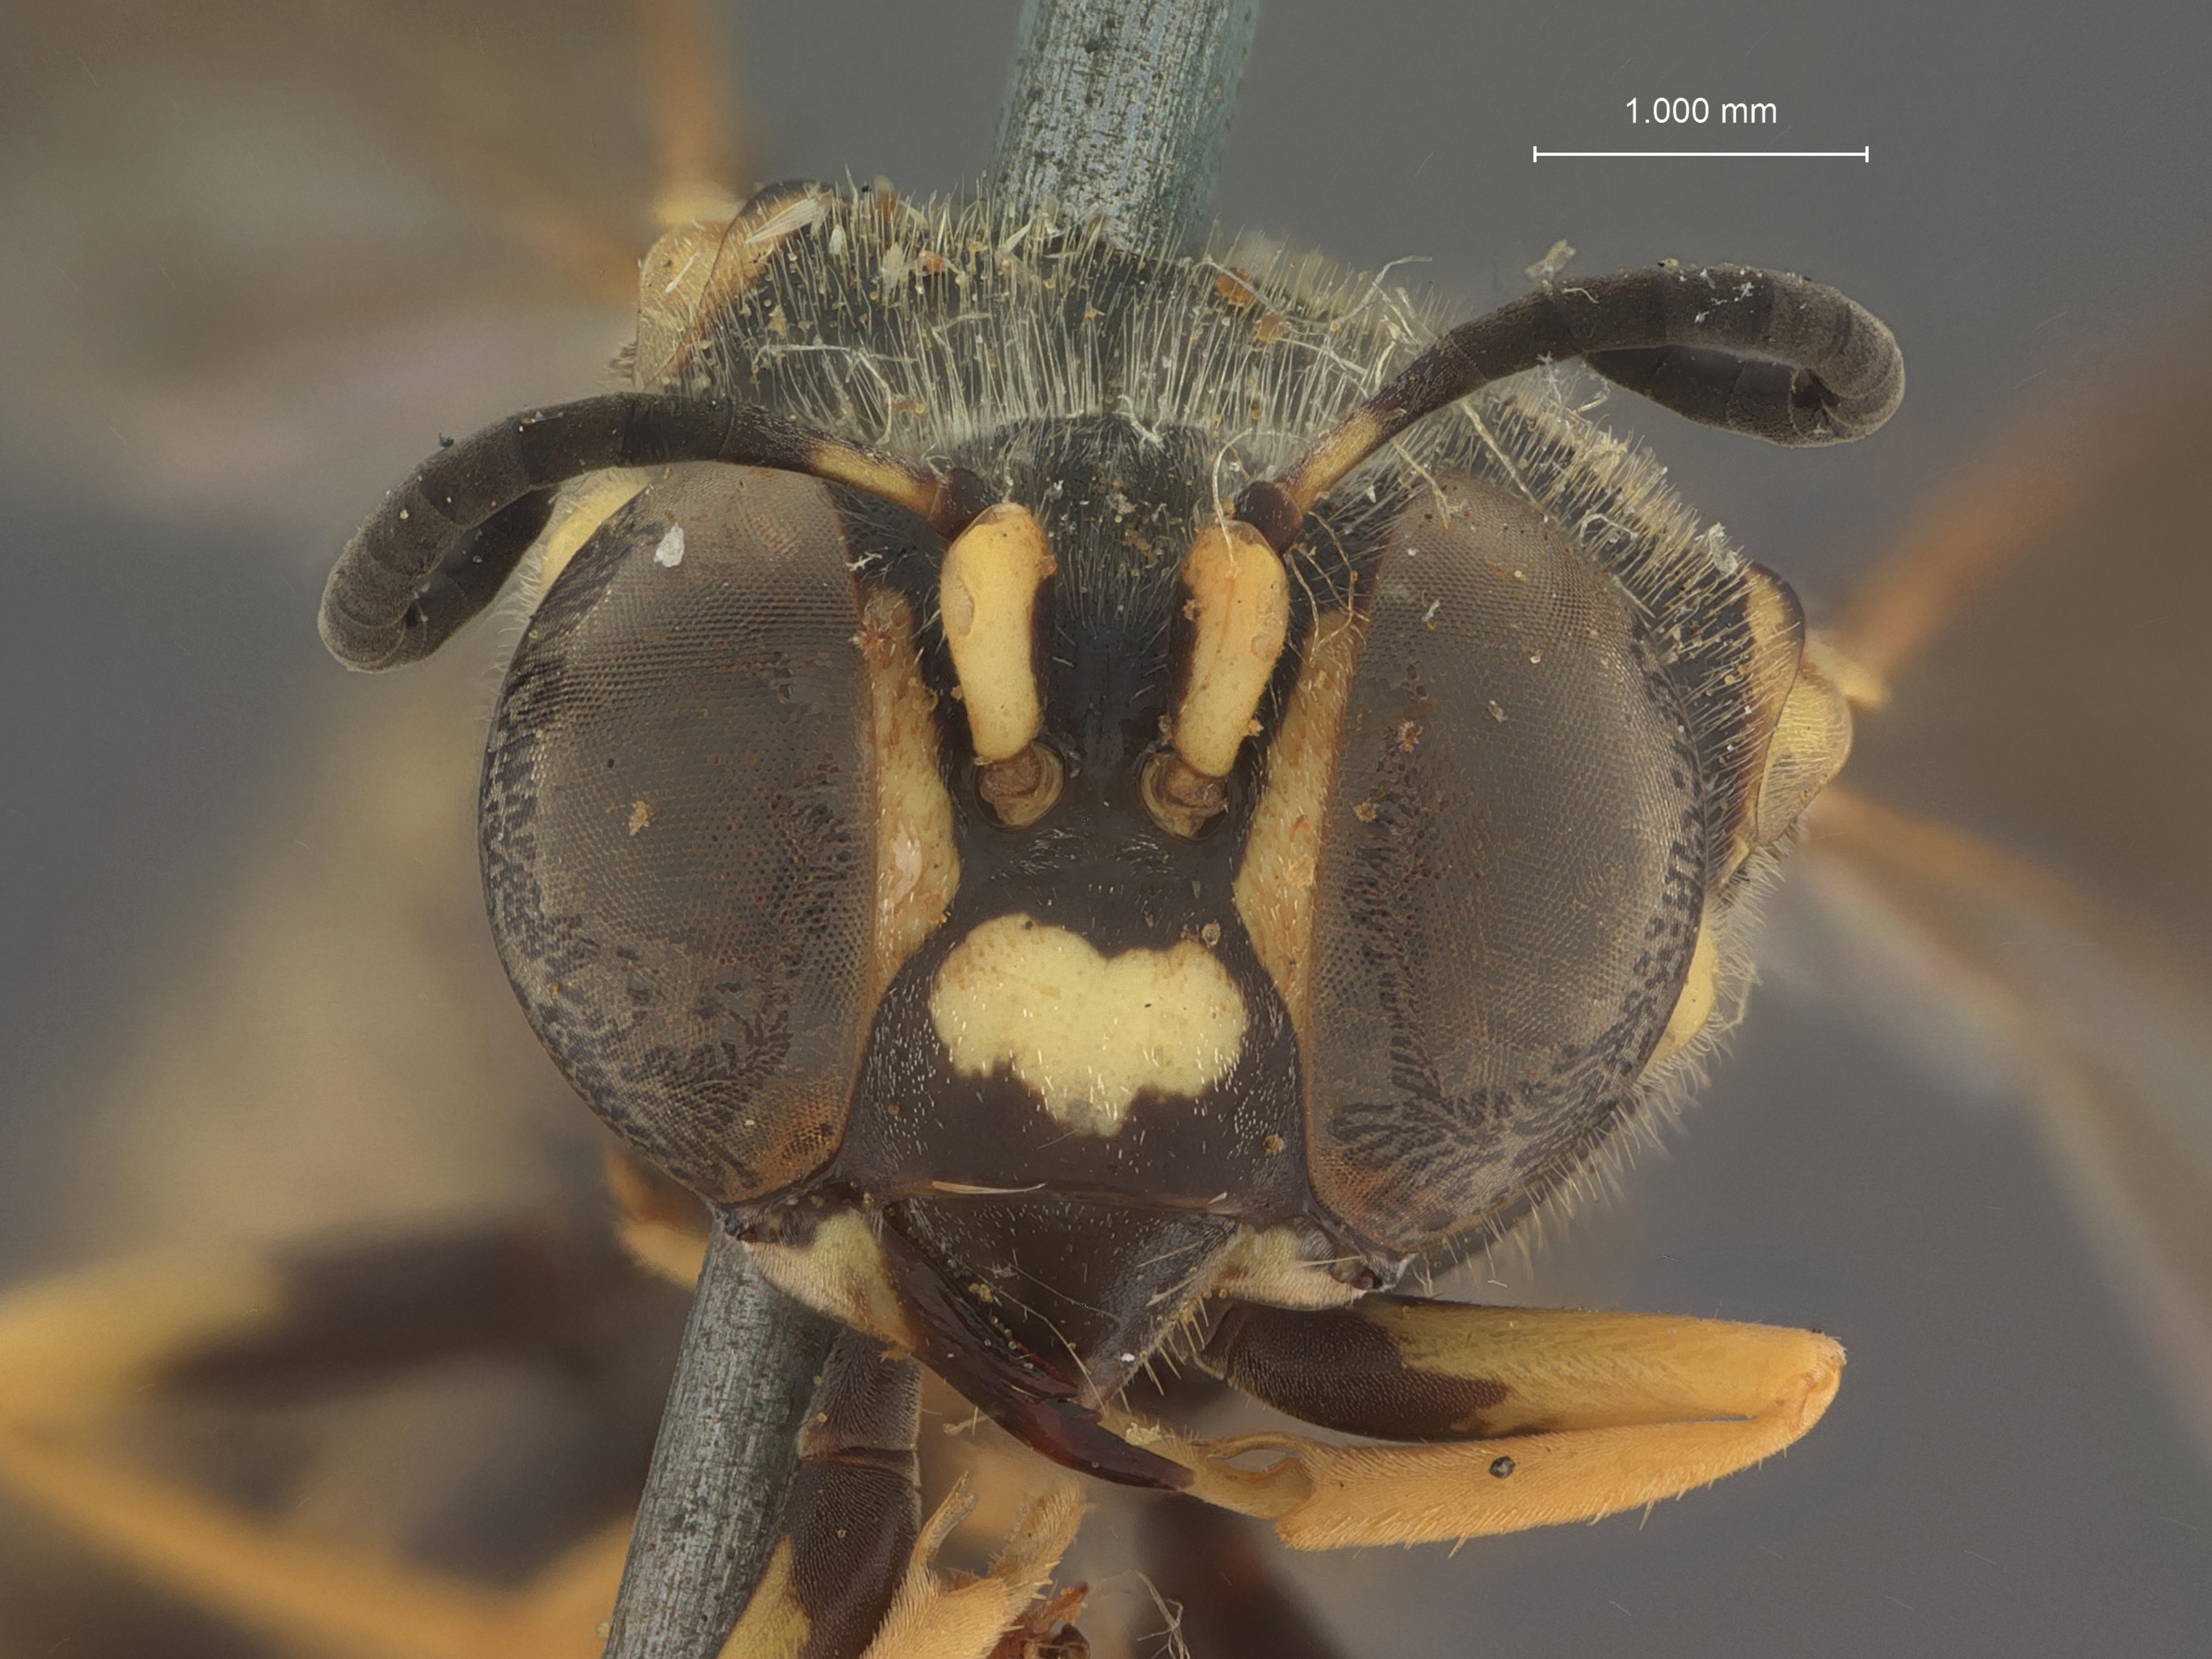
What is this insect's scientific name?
Bembidula meliloti
